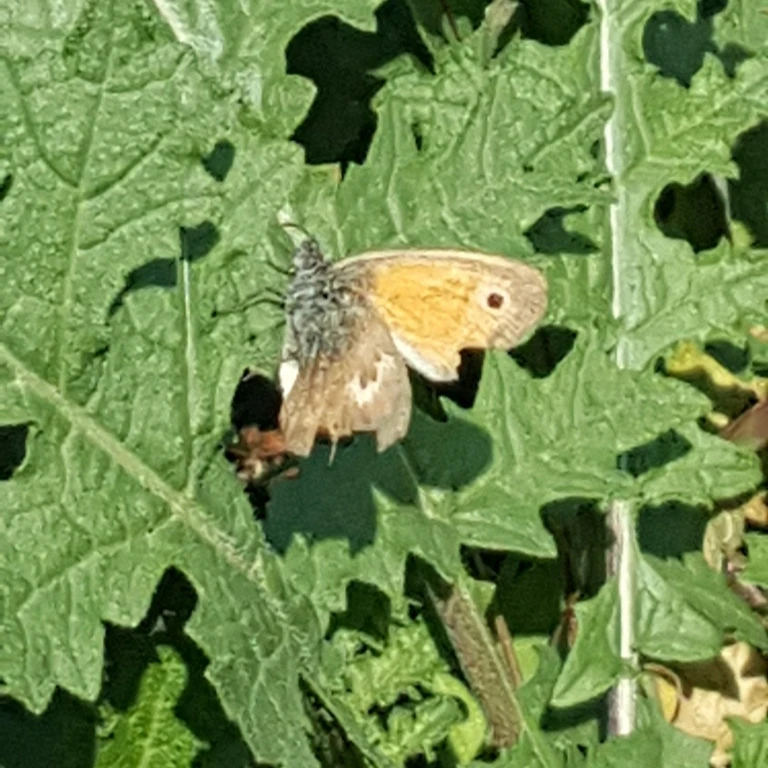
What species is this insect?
Coenonympha pamphilus
